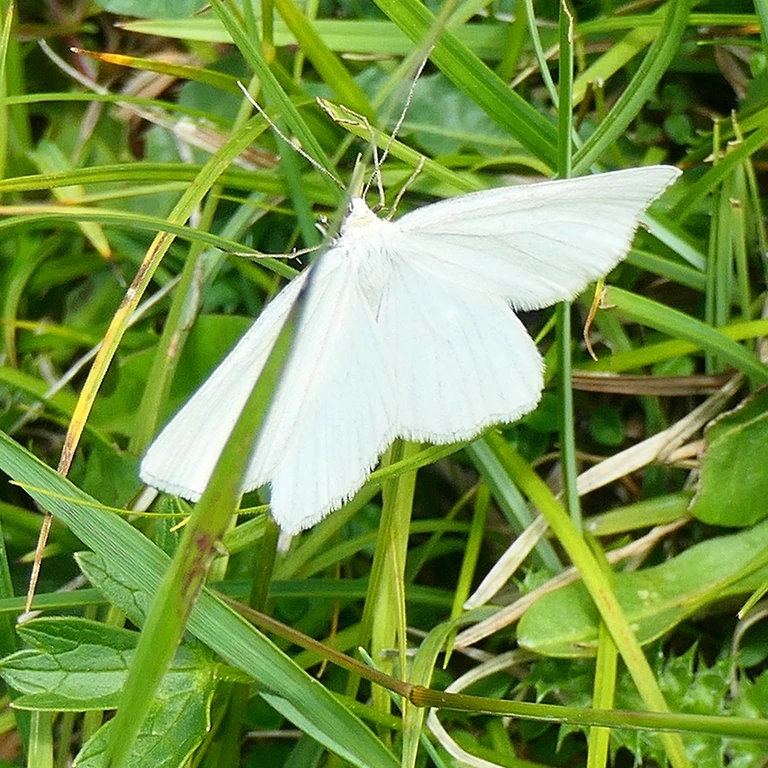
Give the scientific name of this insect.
Siona lineata
